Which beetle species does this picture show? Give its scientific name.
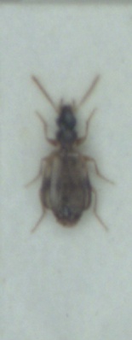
Philorhizus notatus
